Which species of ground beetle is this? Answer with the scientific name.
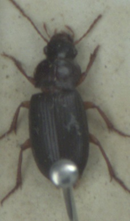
Ophonus rufibarbis
